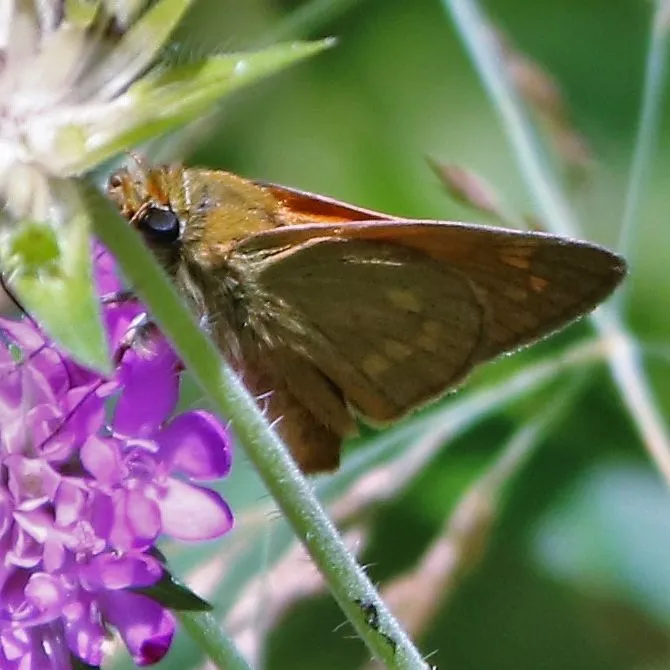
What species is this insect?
Ochlodes sylvanus (also Ochlodes venata)
